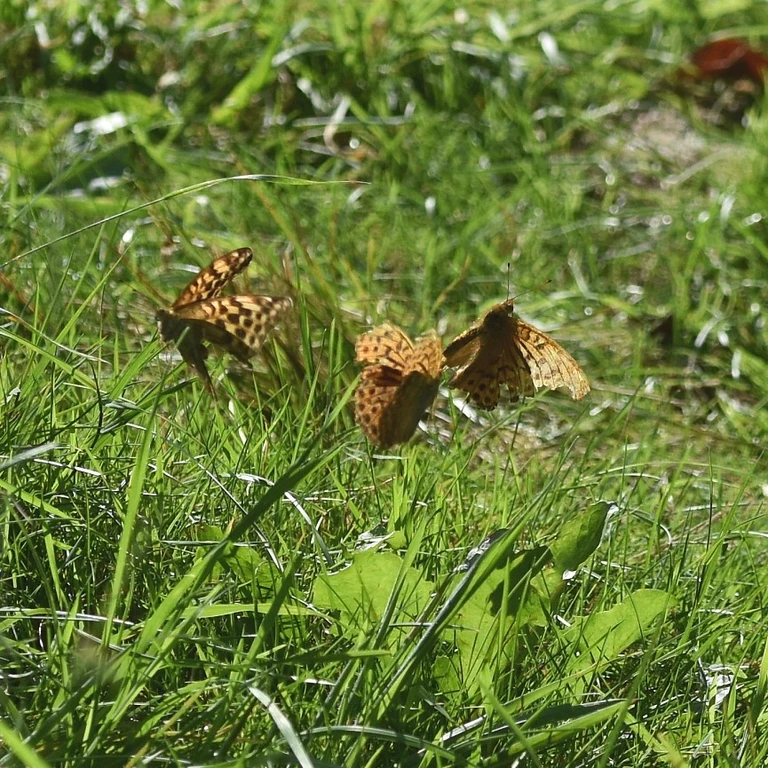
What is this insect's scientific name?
Argynnis paphia
